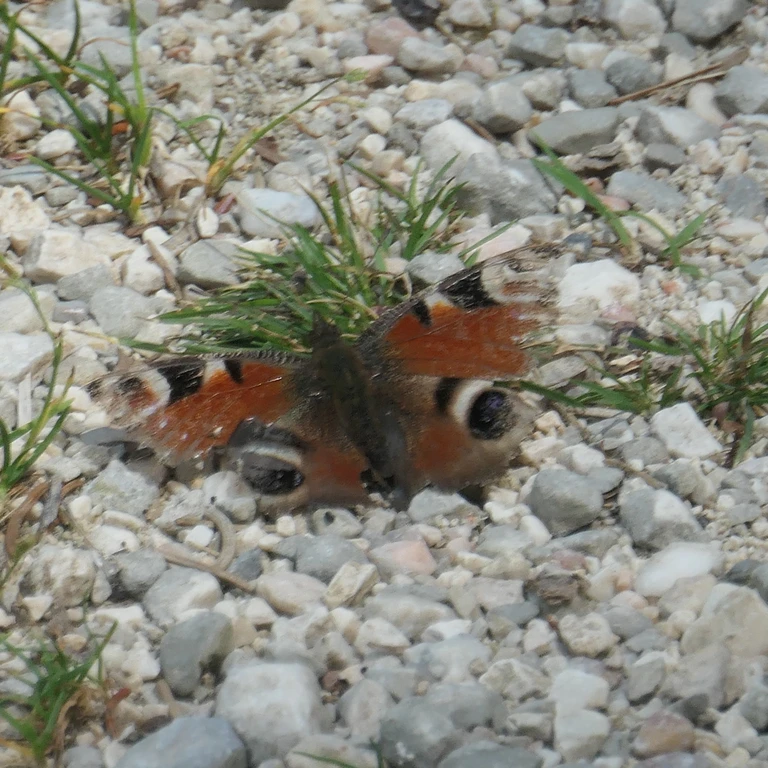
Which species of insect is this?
Aglais io
